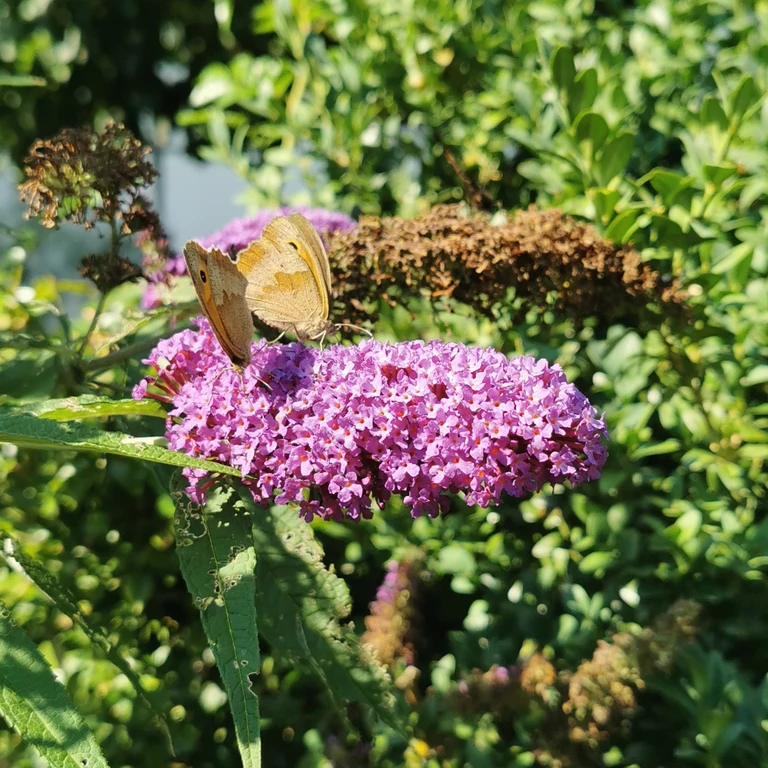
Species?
Maniola jurtina
